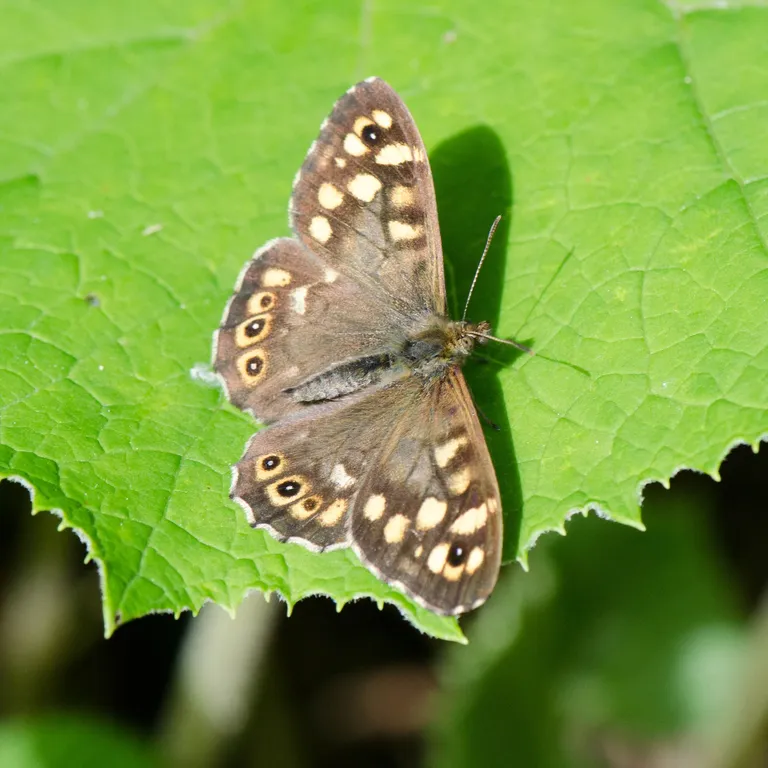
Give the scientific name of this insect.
Pararge aegeria
